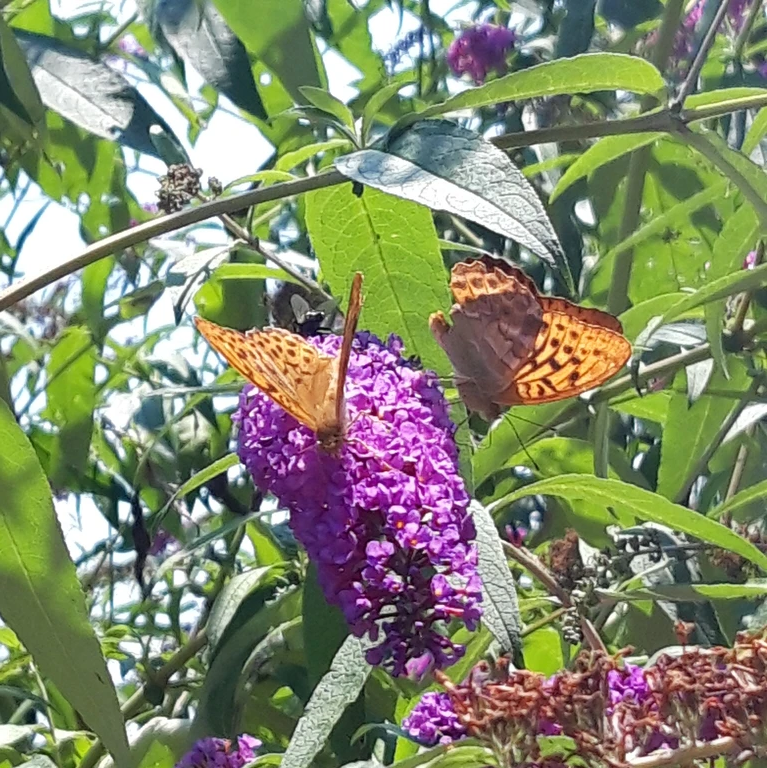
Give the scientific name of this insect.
Argynnis paphia
